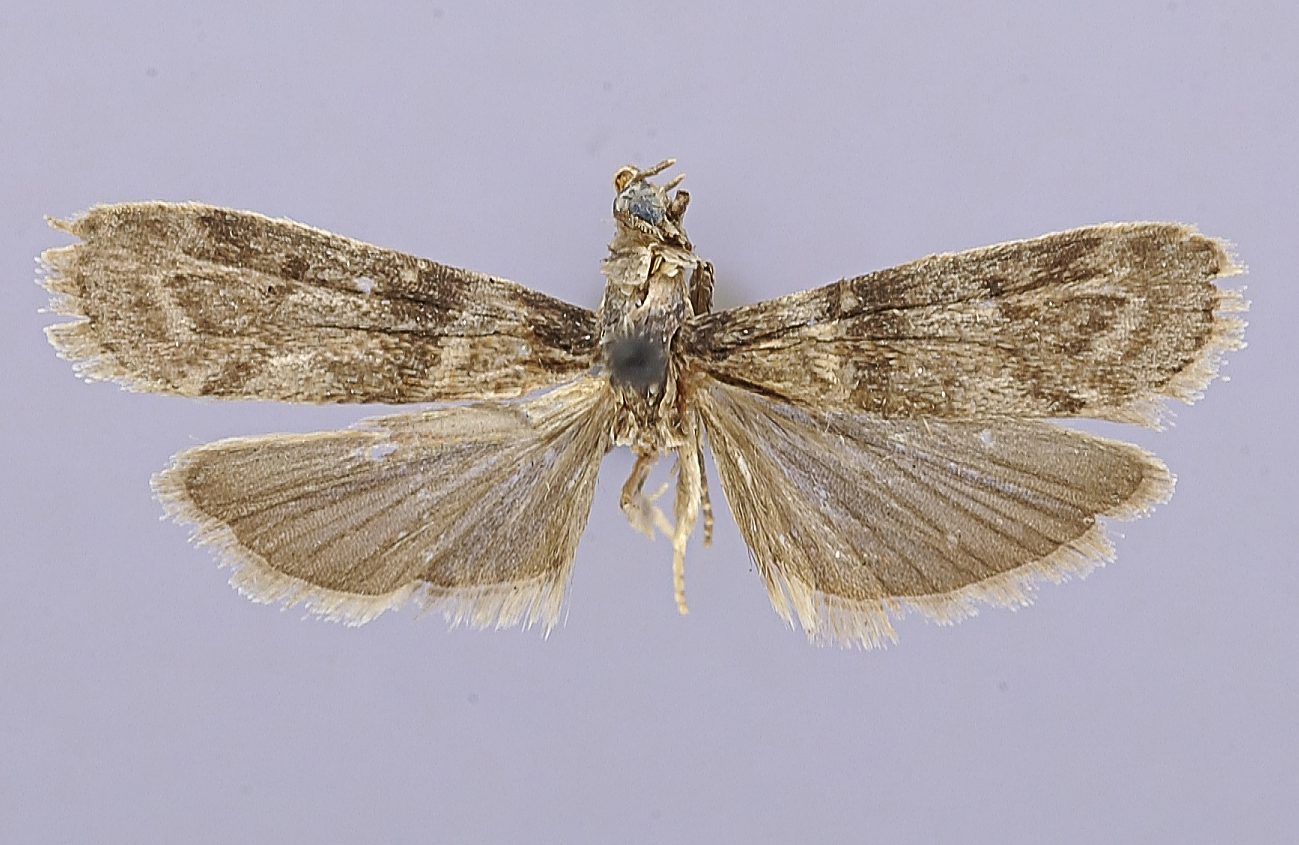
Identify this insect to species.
Relmis ydda
